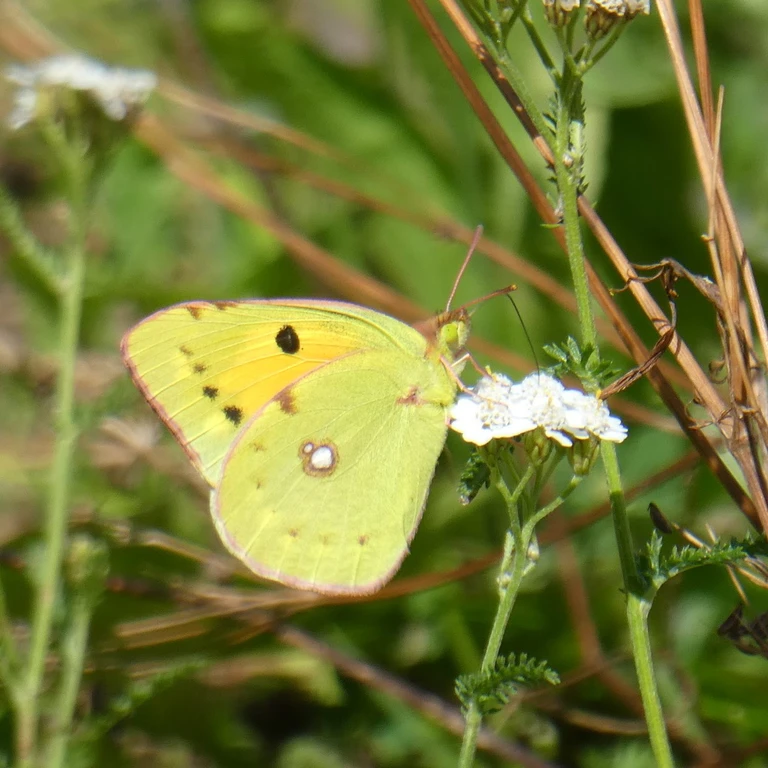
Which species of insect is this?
Colias croceus
